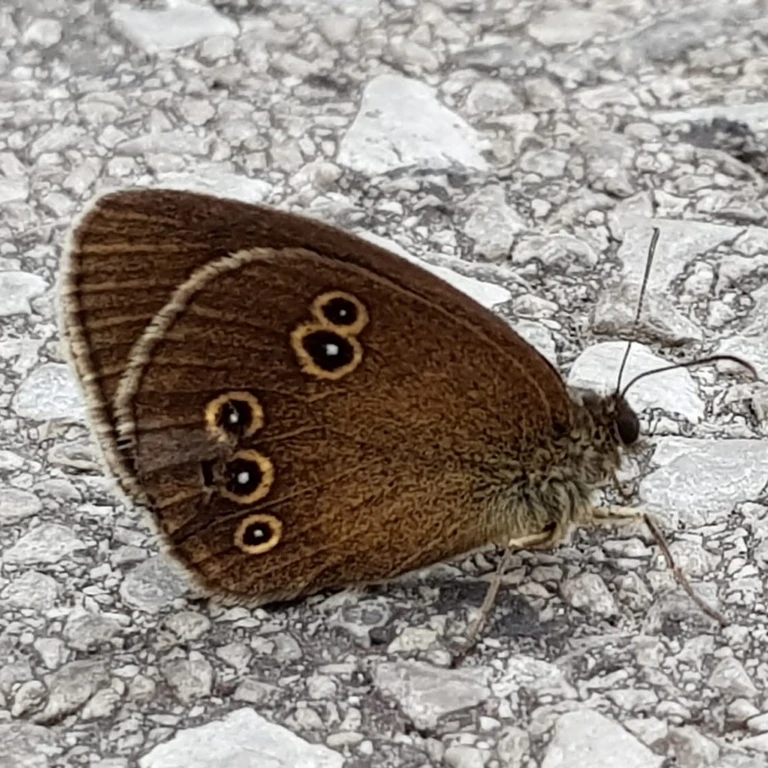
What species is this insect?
Aphantopus hyperantus
